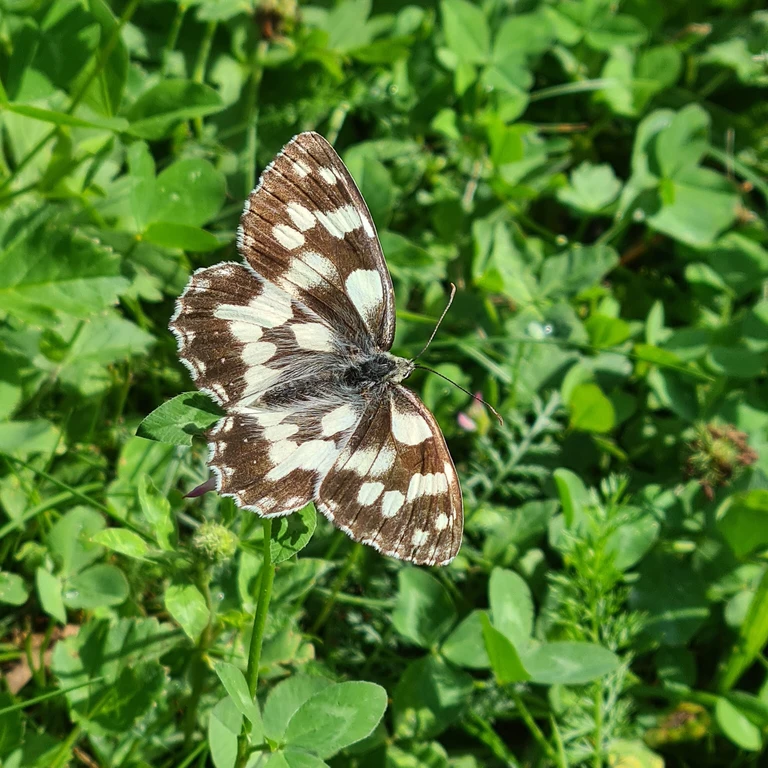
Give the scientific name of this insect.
Melanargia galathea
